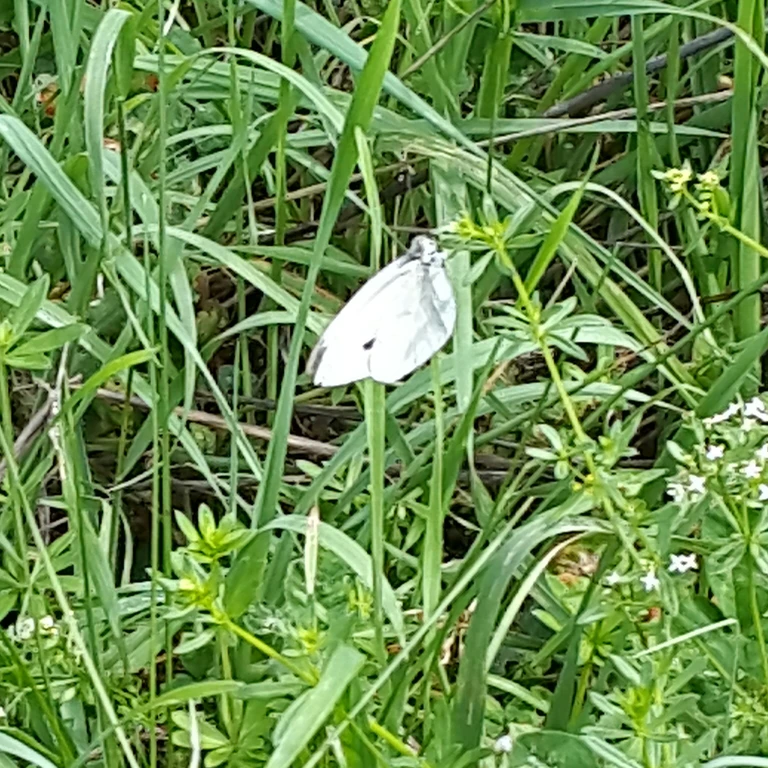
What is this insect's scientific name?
Pieris rapae
